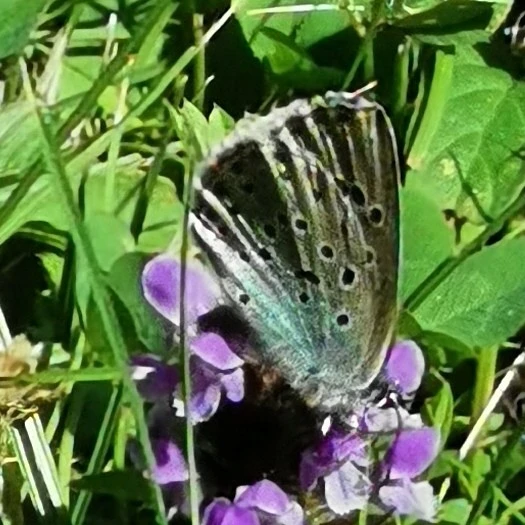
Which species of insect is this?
Phengaris arion (also Maculinea arion)
